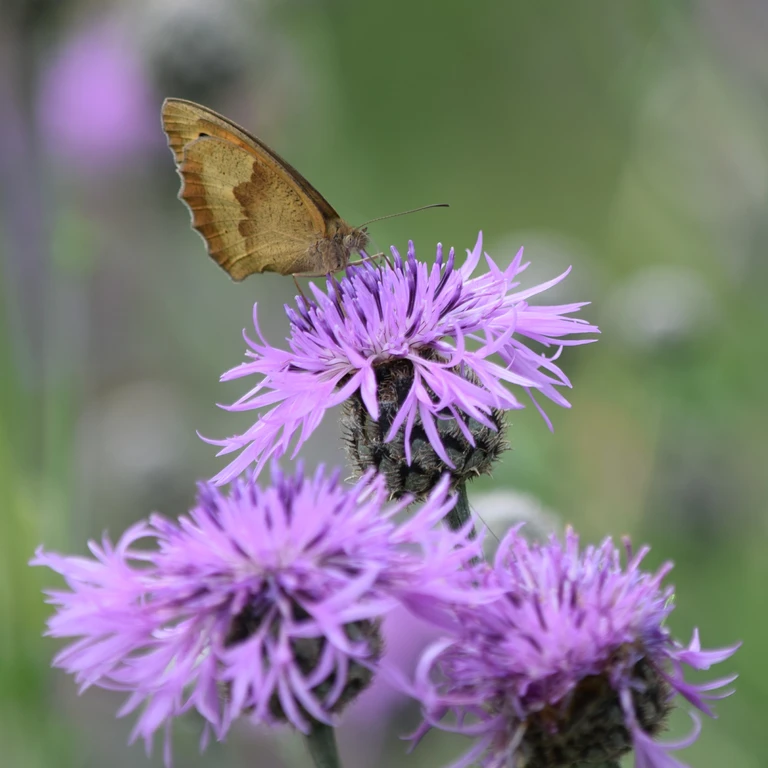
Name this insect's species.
Maniola jurtina
